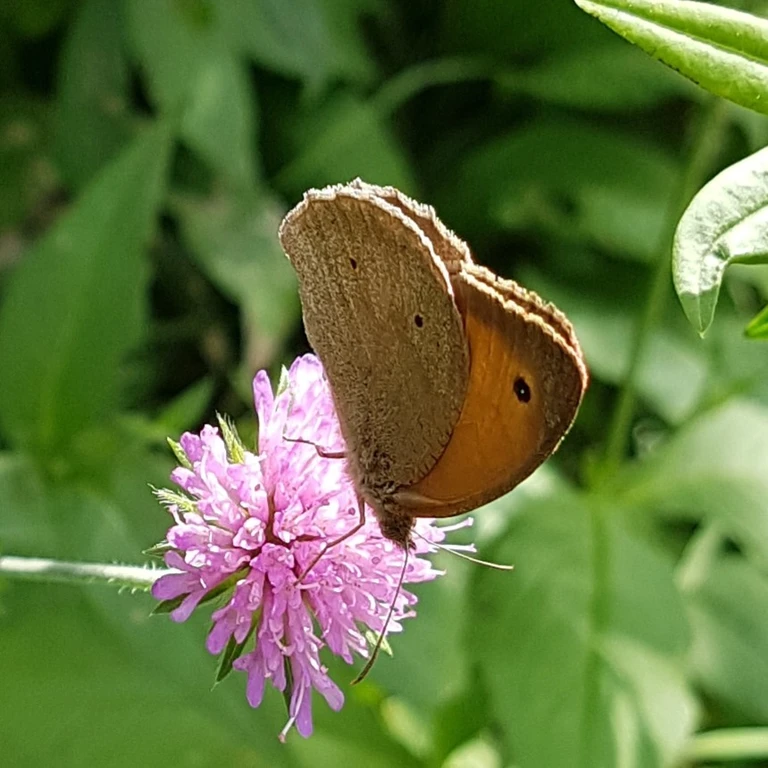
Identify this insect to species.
Maniola jurtina
